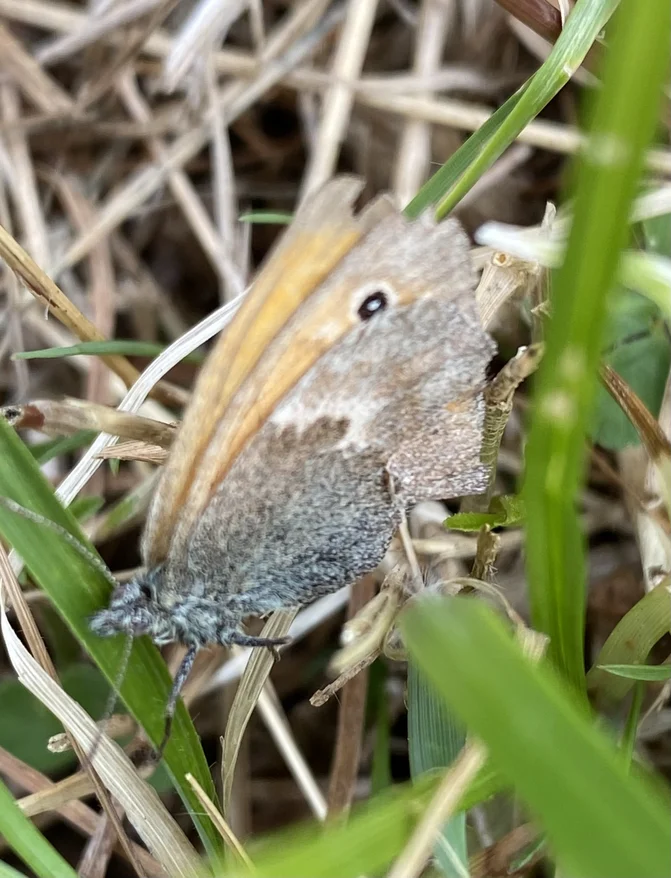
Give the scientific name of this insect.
Coenonympha pamphilus
